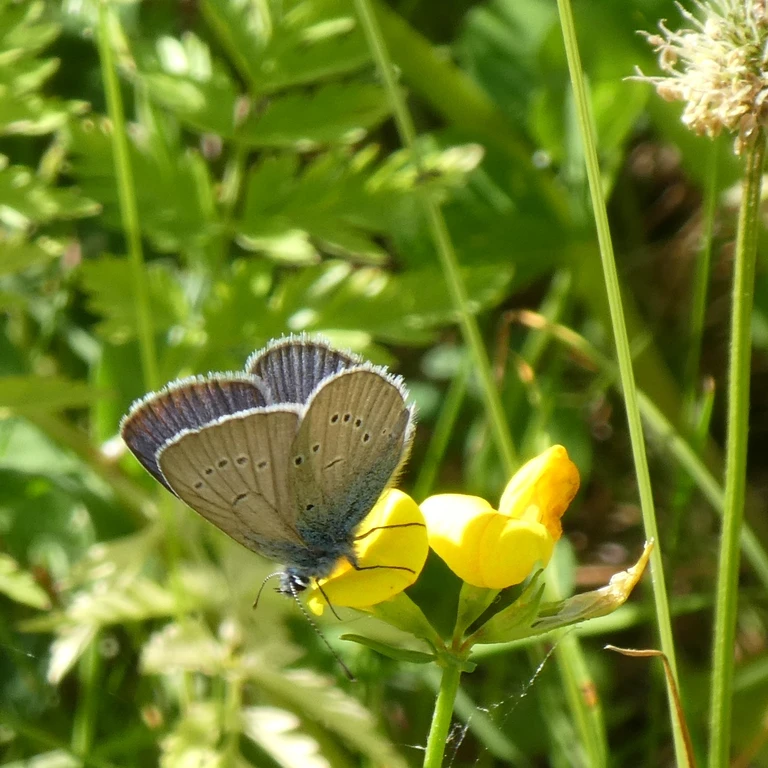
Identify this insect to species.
Cyaniris semiargus
